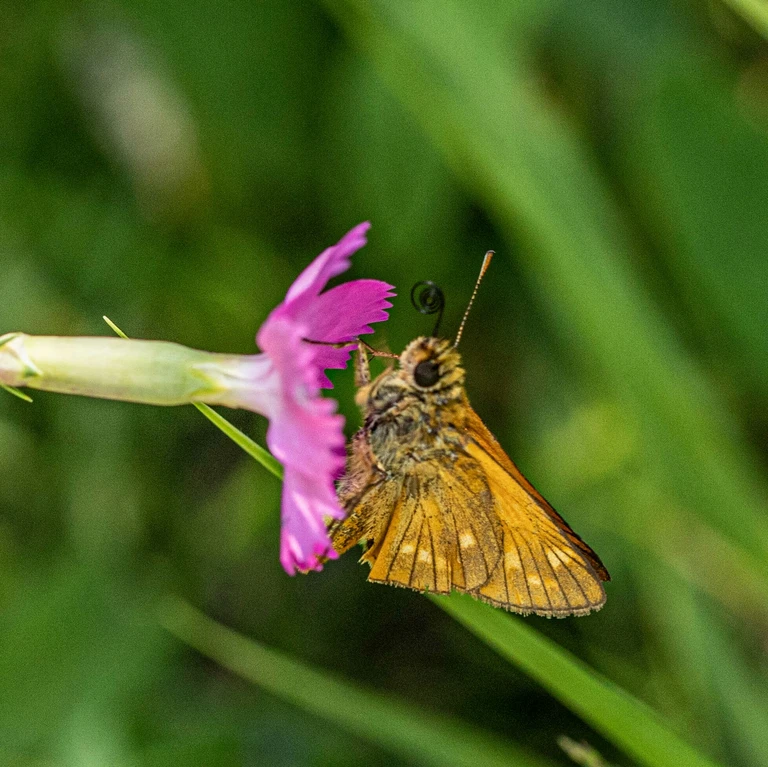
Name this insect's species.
Ochlodes sylvanus (also Ochlodes venata)
